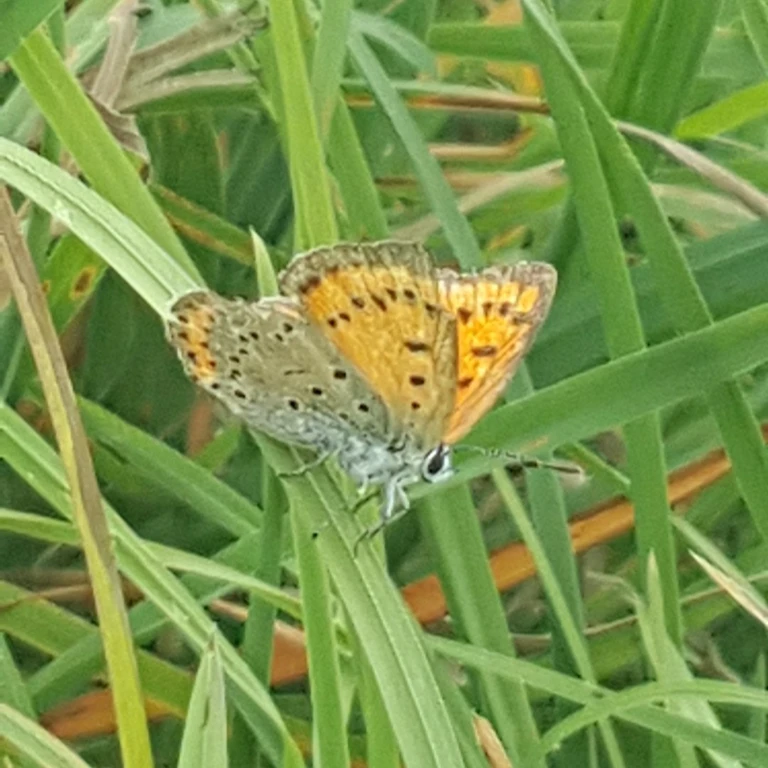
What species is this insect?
Lycaena dispar
